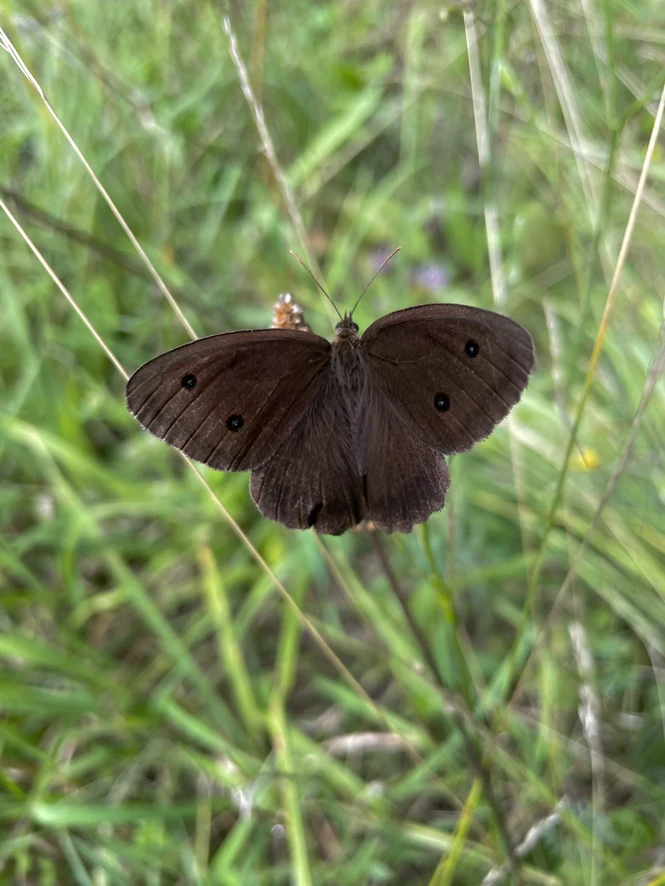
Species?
Minois dryas
